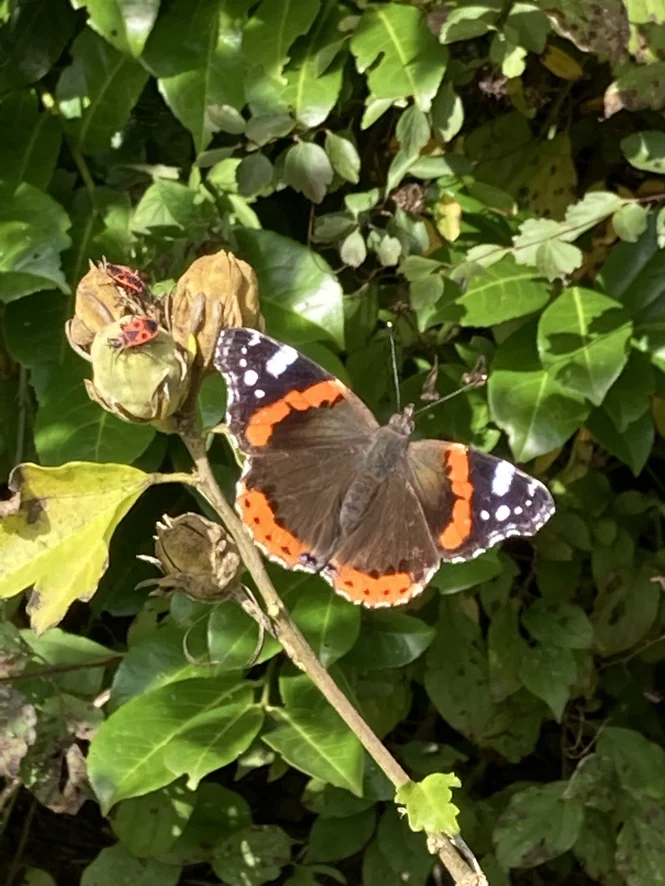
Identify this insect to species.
Vanessa atalanta
